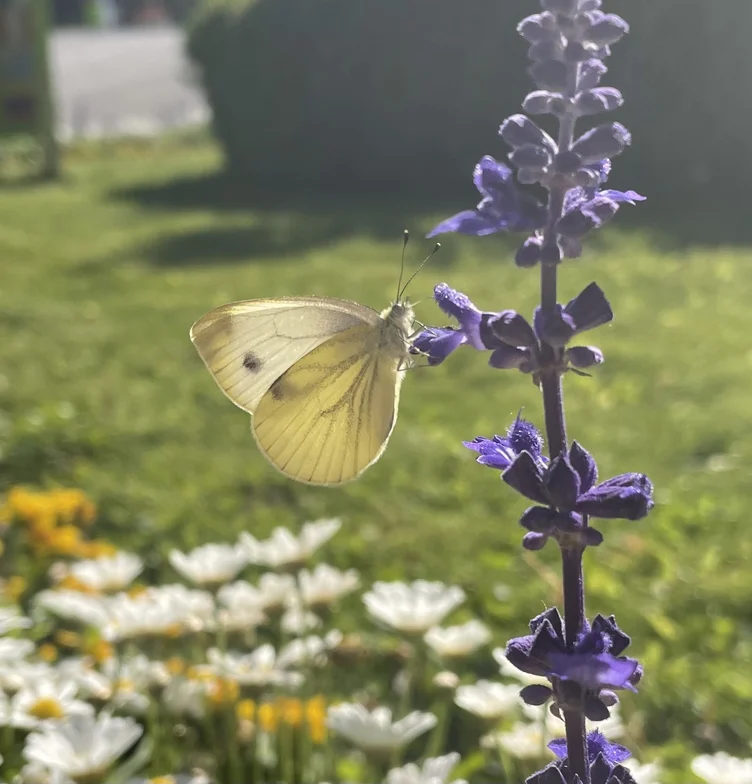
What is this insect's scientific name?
Pieris napi
